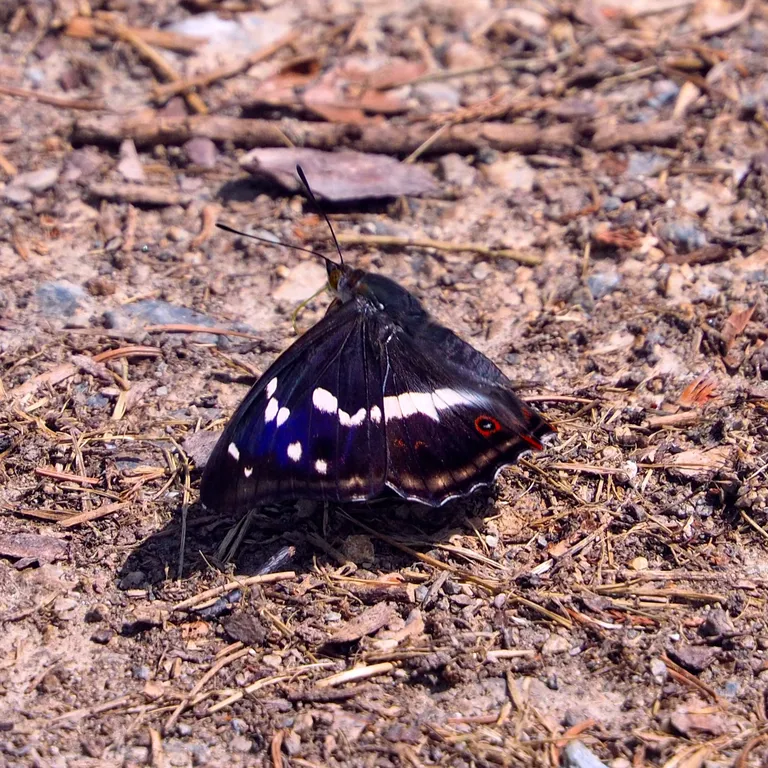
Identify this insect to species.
Apatura iris
